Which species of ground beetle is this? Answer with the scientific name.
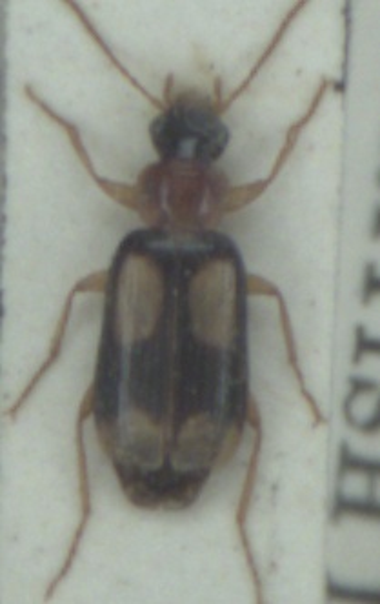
Dromius quadrimaculatus
